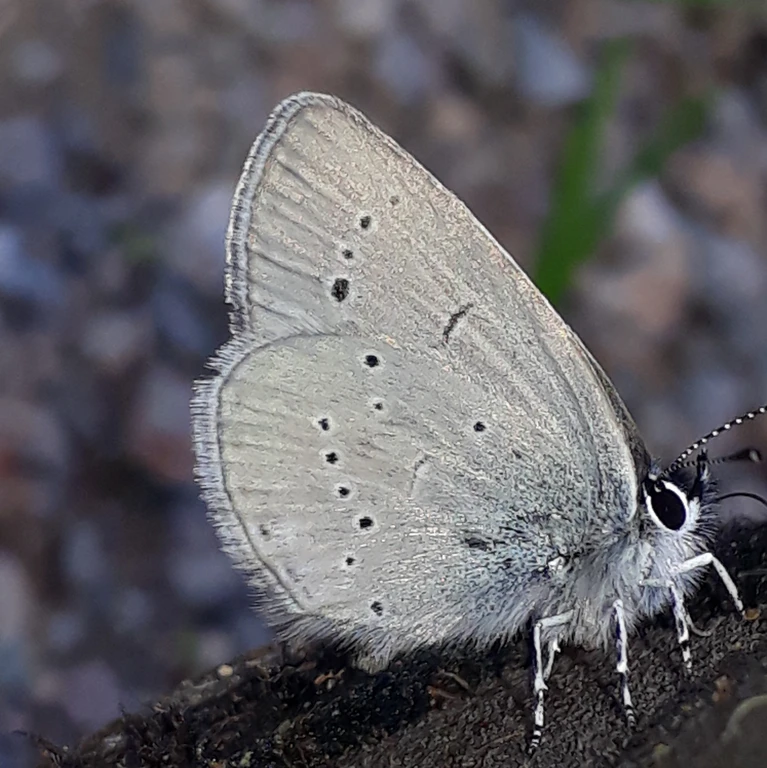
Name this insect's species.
Cupido minimus
